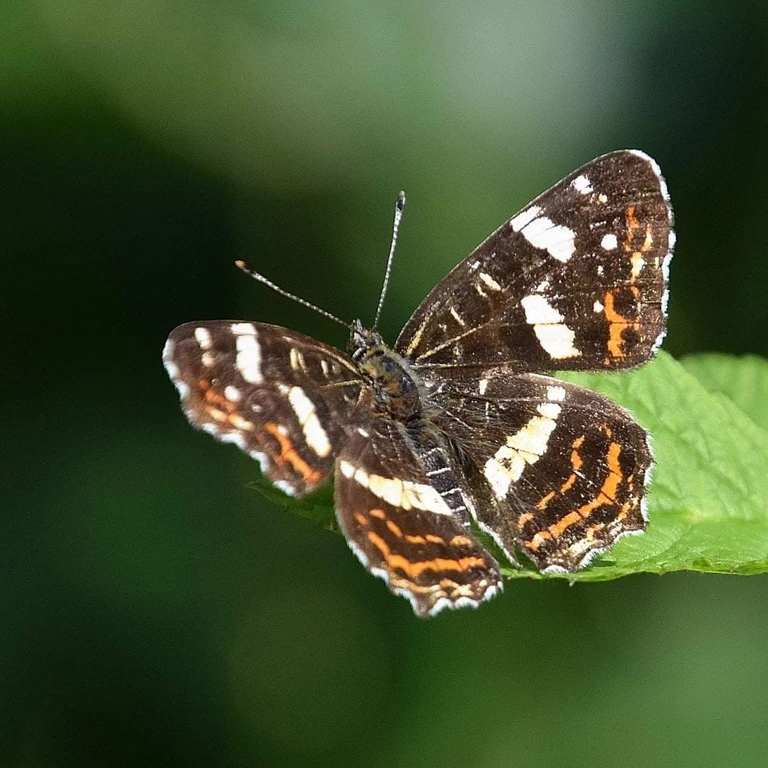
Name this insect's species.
Araschnia levana
